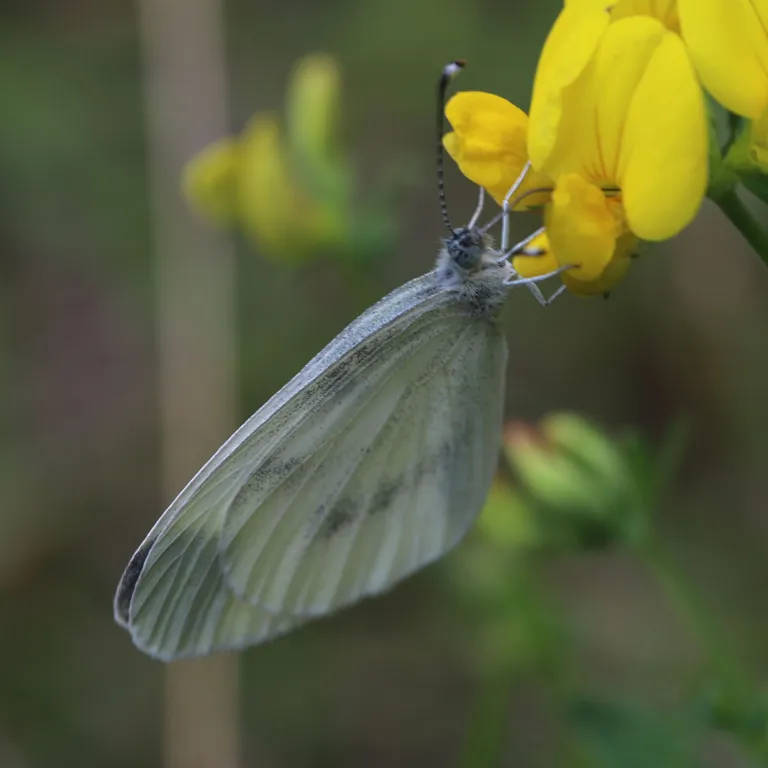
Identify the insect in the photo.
Leptidea sinapis/juvernica
